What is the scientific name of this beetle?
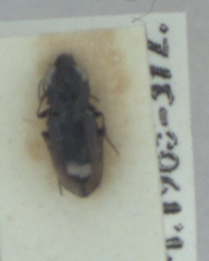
Notiophilus biguttatus
